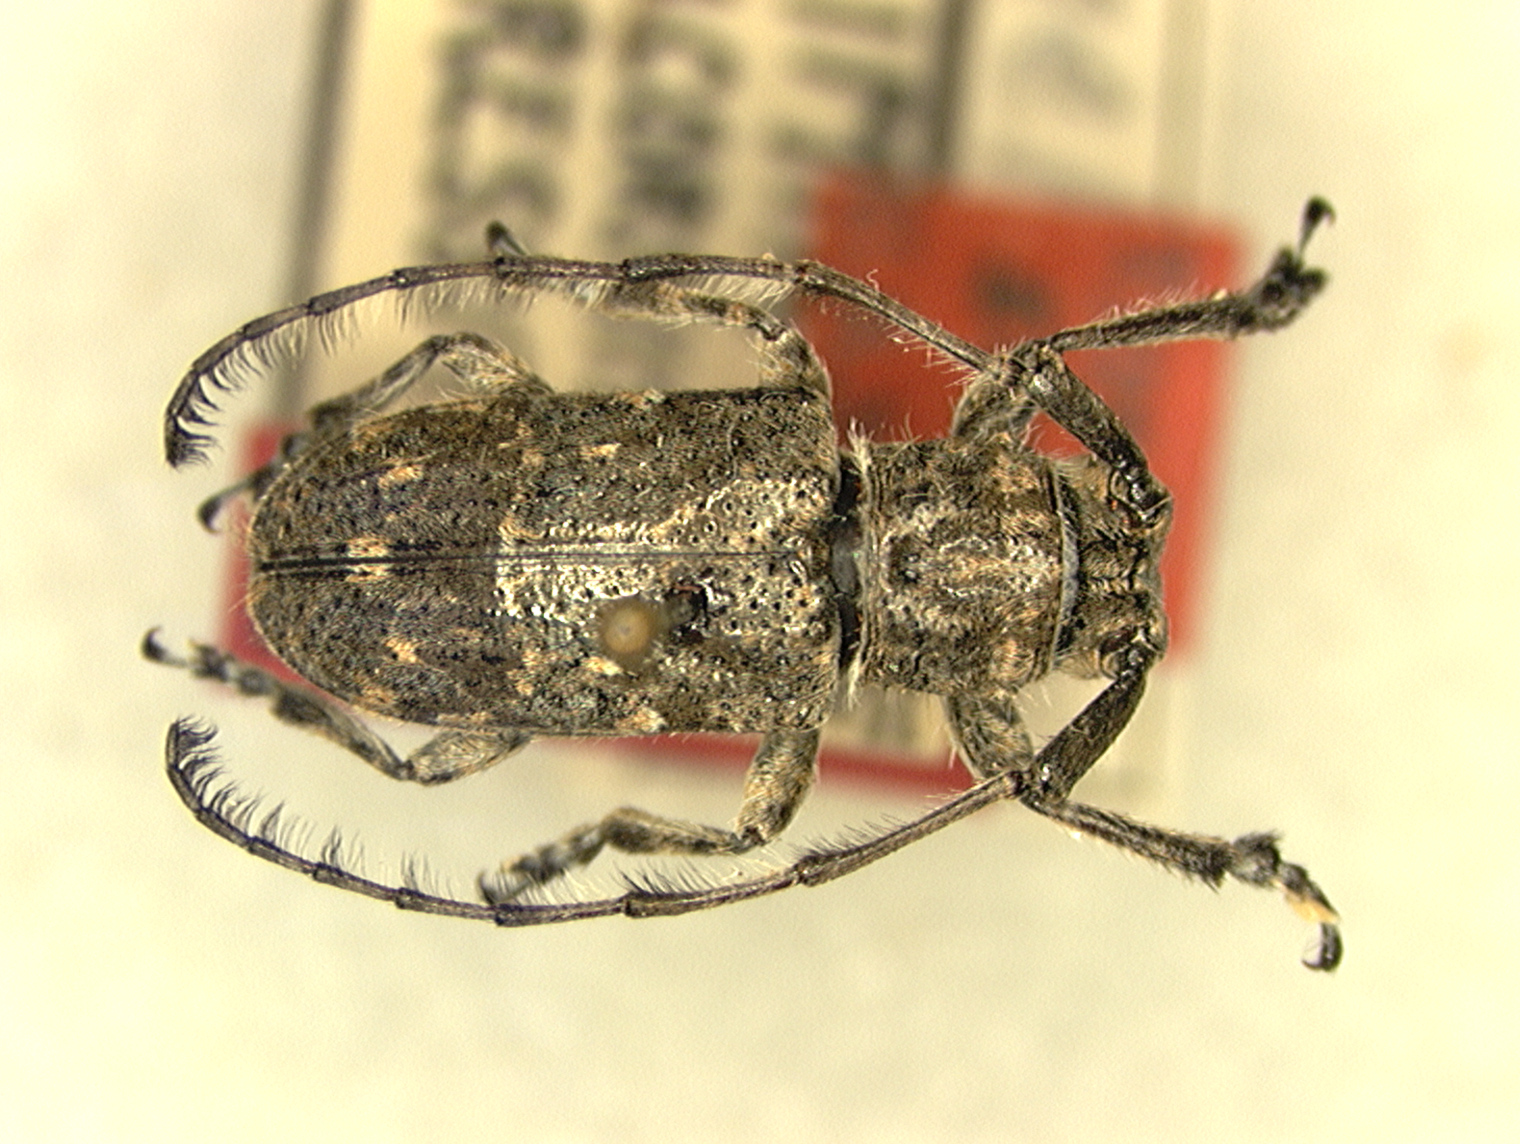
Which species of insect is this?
Agelasta hirticornis (also Saimia hirticornis)
